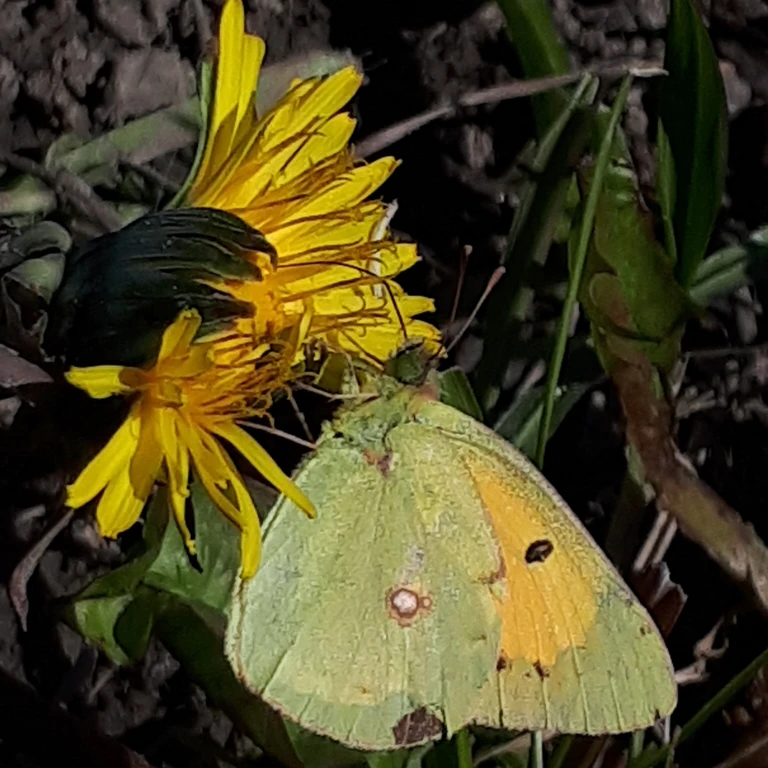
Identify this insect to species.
Colias croceus
